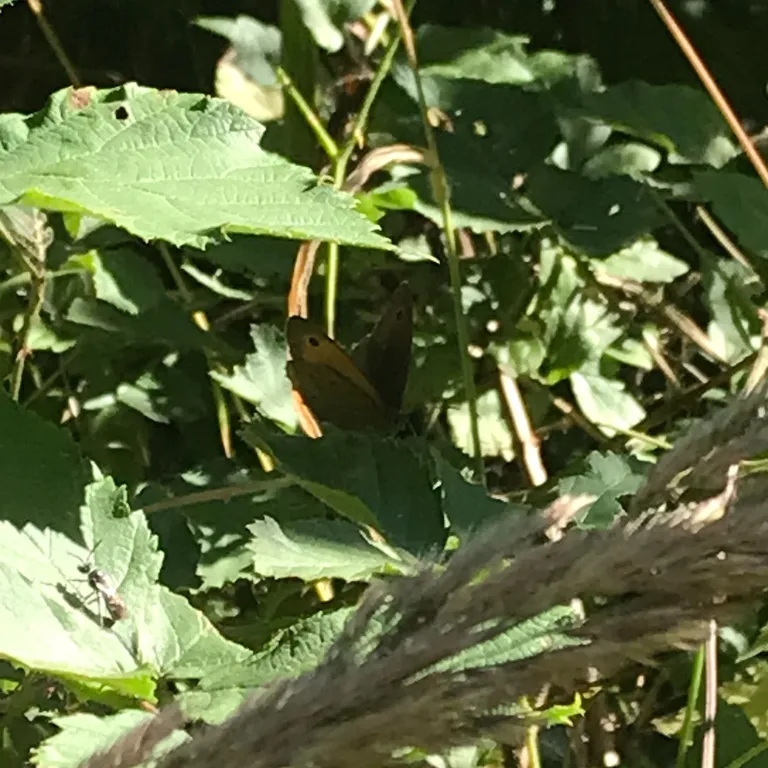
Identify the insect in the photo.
Maniola jurtina
